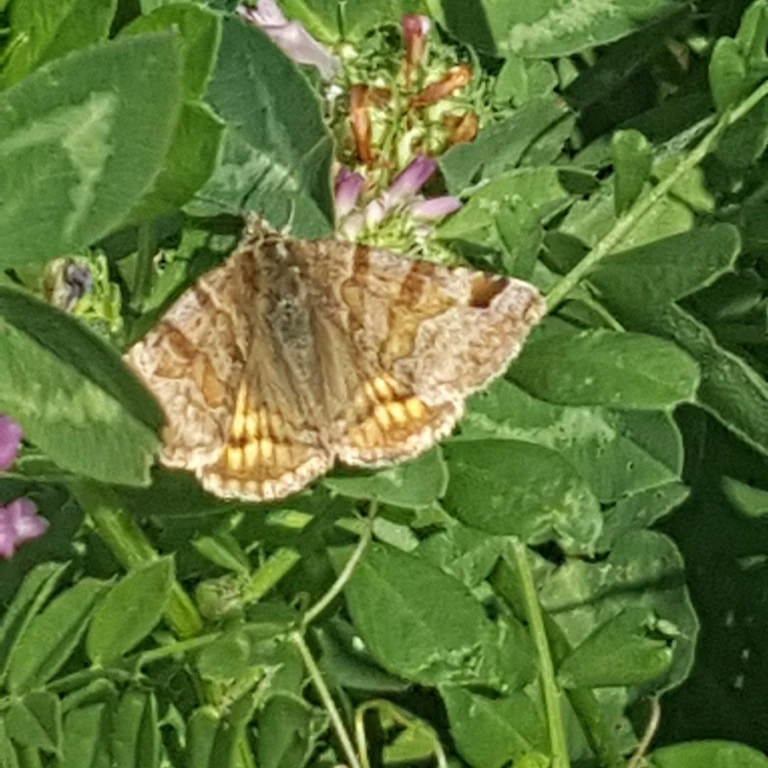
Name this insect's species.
Euclidia glyphica
